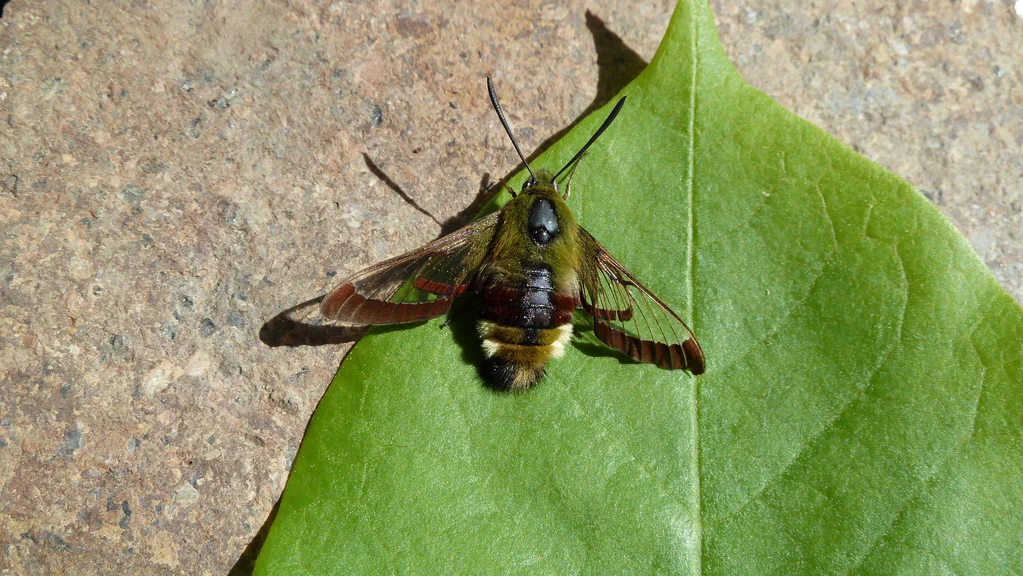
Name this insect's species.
Hemaris fuciformis
